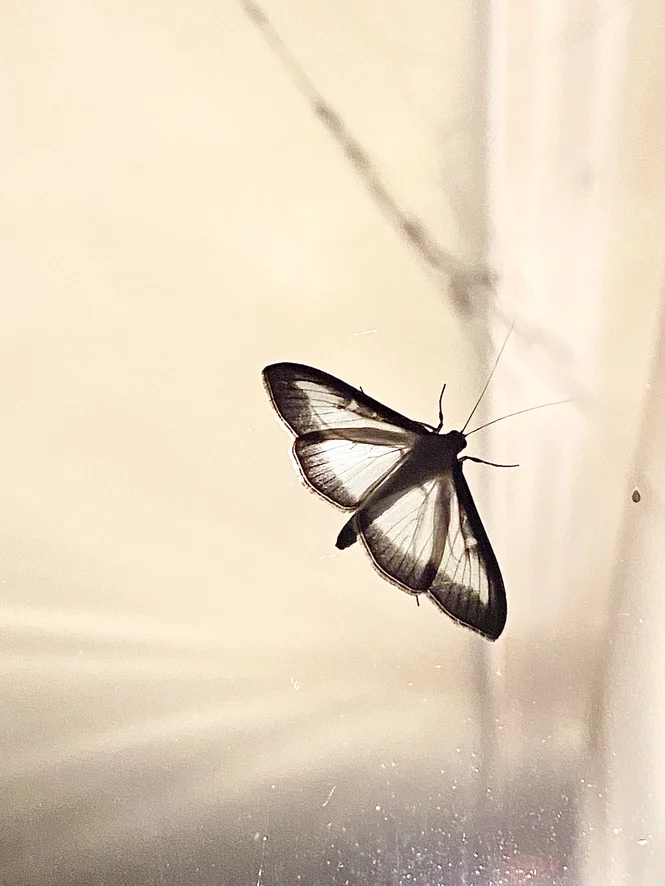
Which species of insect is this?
Cydalima perspectalis
